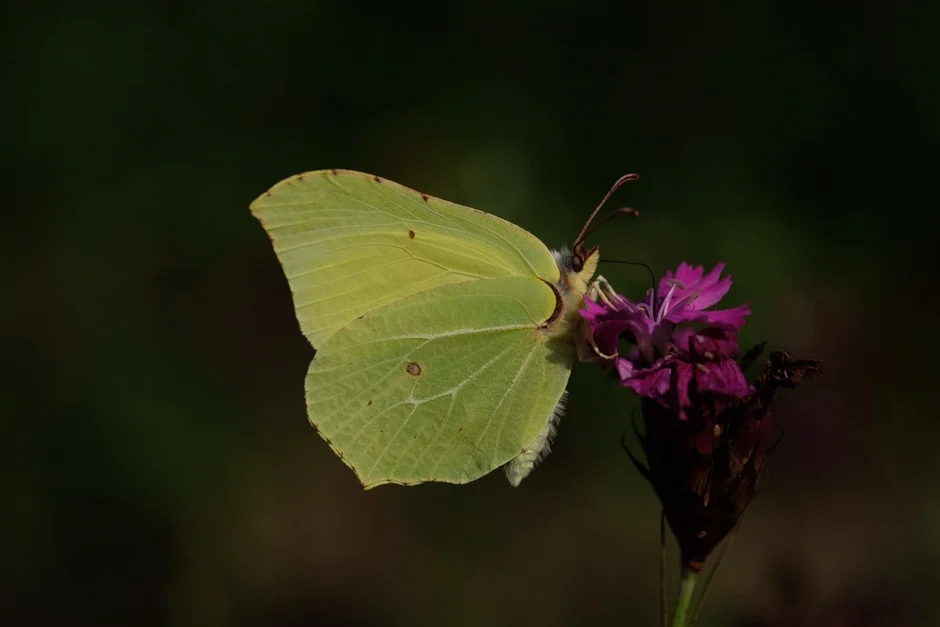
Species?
Gonepteryx rhamni
